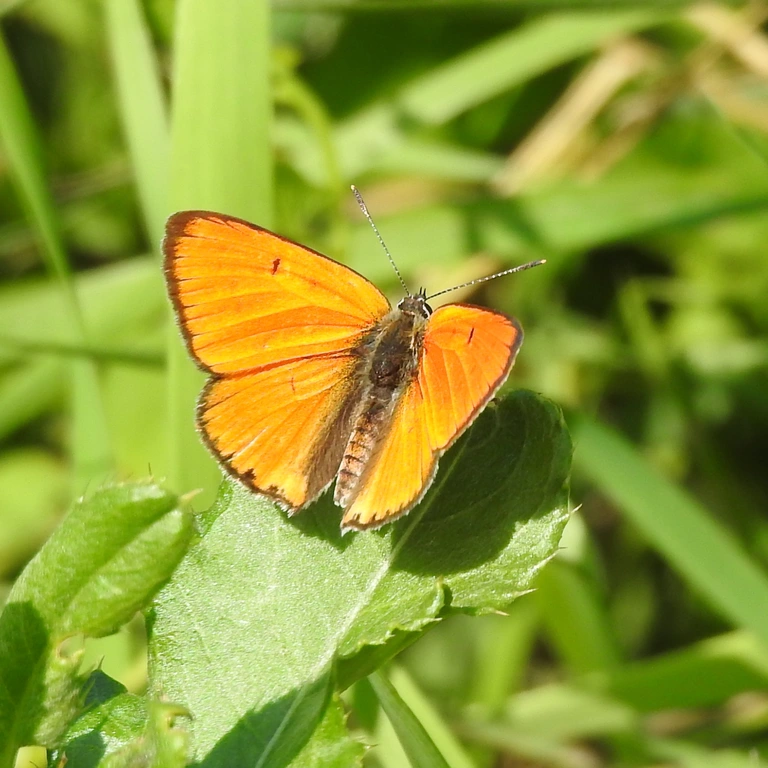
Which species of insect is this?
Lycaena dispar
